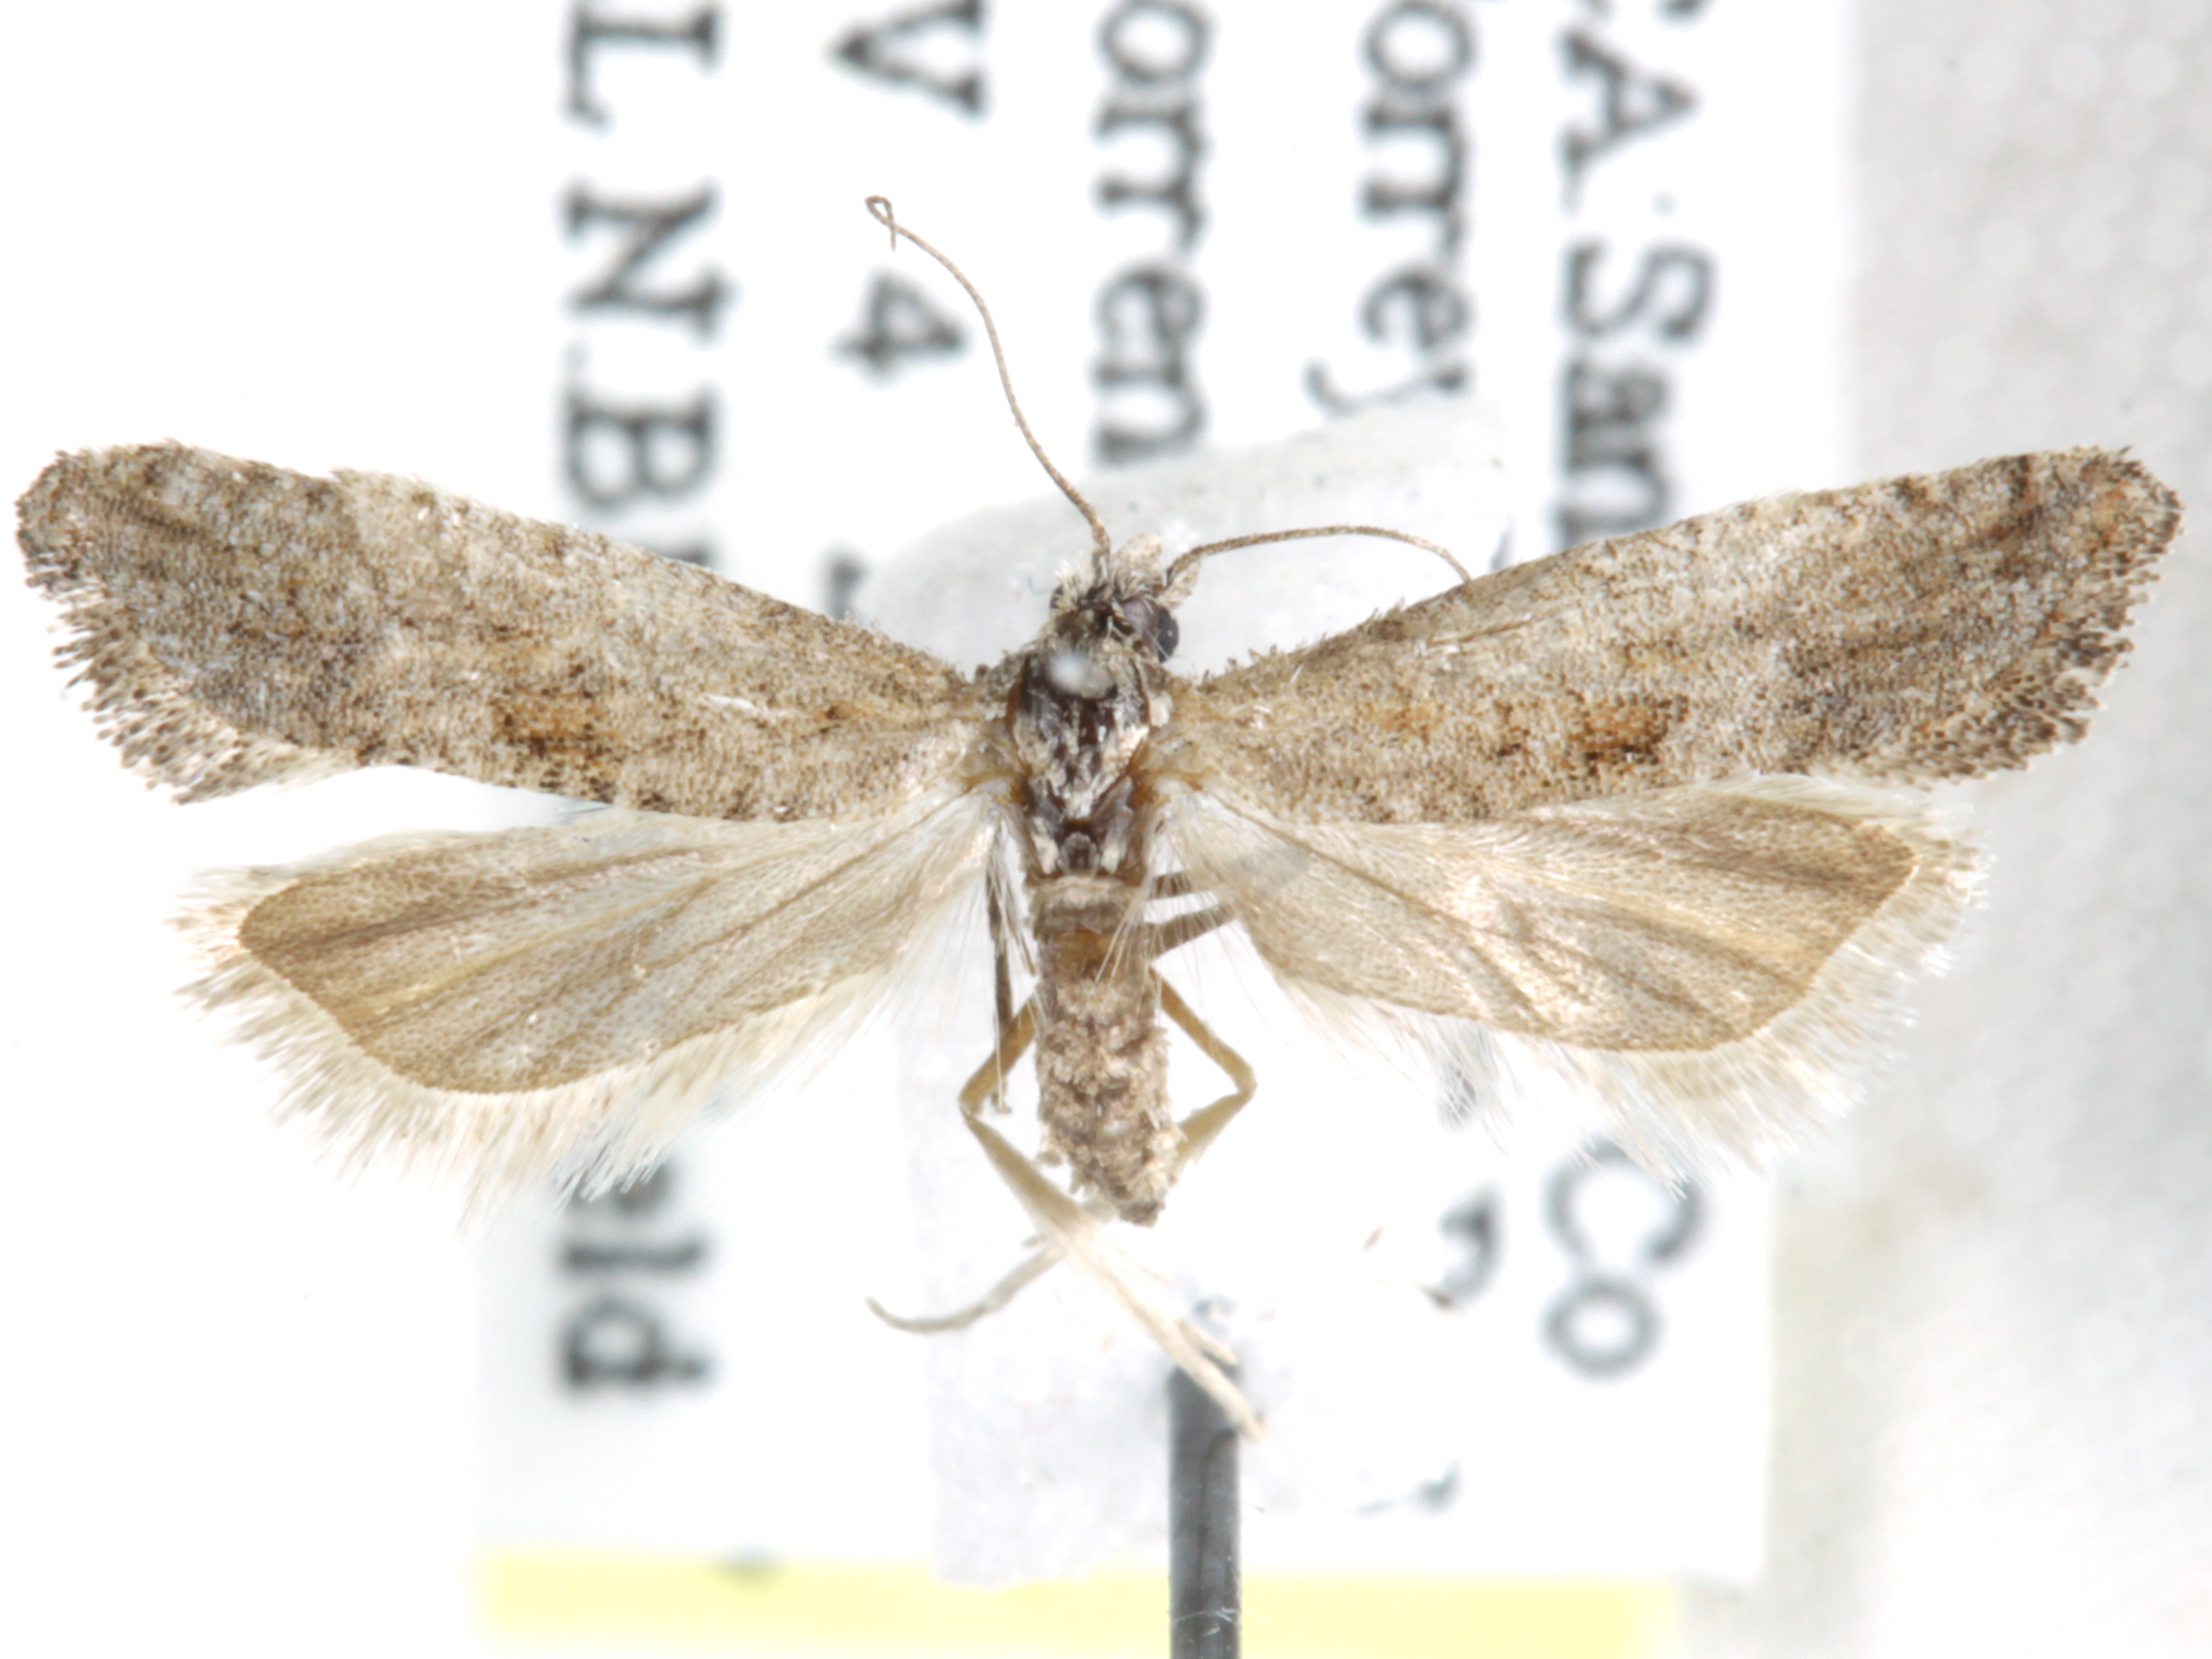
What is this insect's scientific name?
Cochylis carmelana
